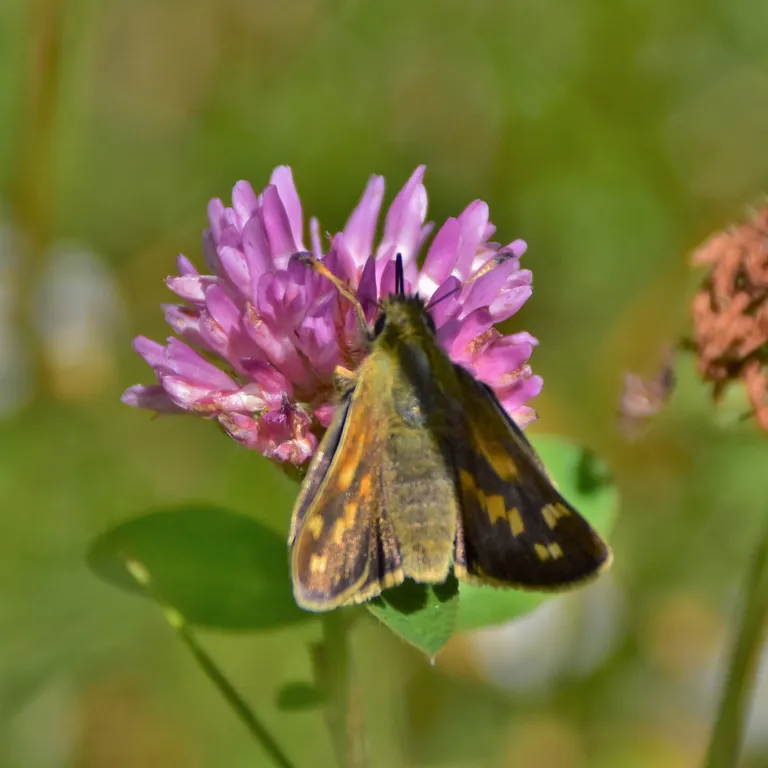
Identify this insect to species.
Hesperia comma
